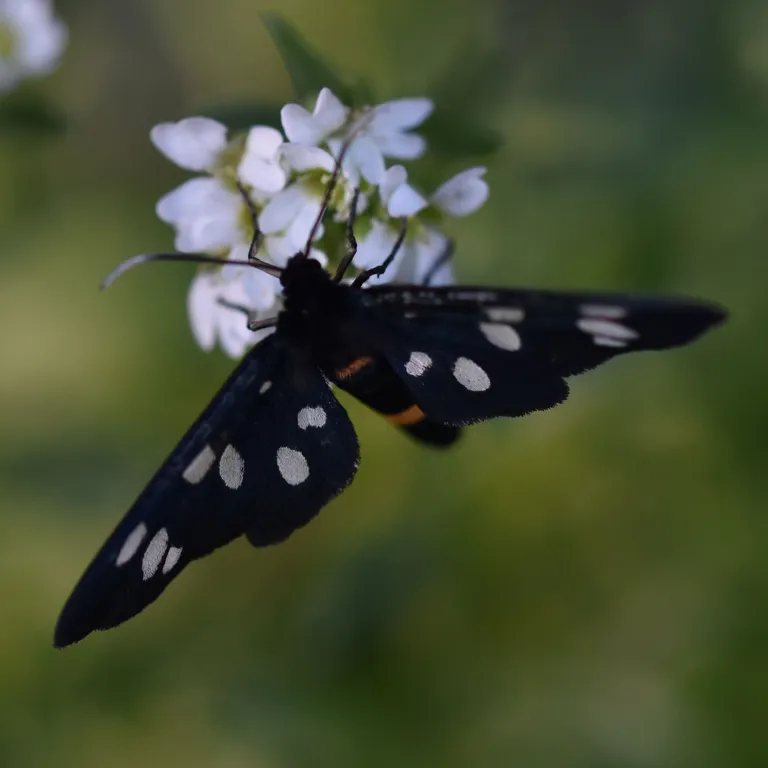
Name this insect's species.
Amata phegea
